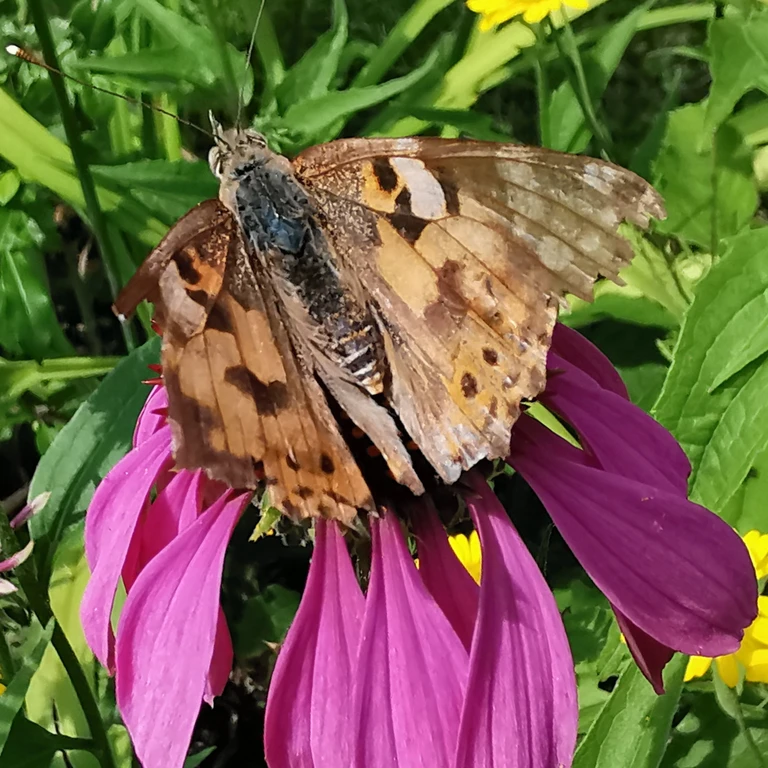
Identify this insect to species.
Vanessa cardui
